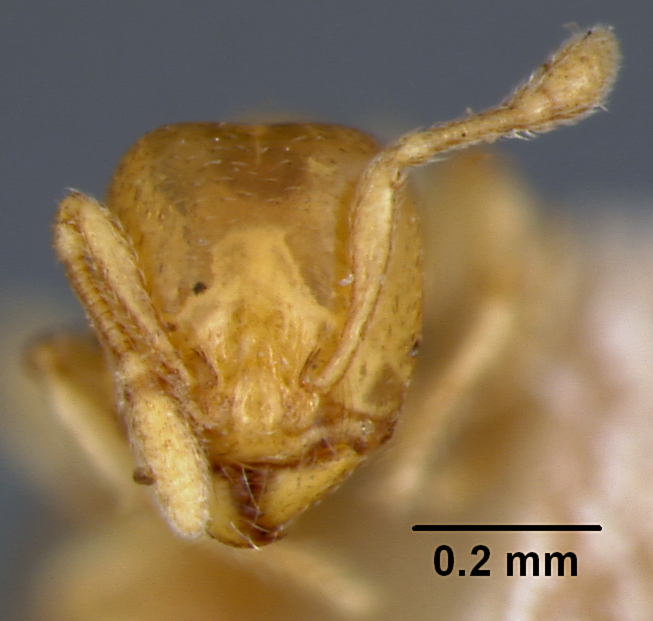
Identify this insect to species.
Solenopsis pawaensis
